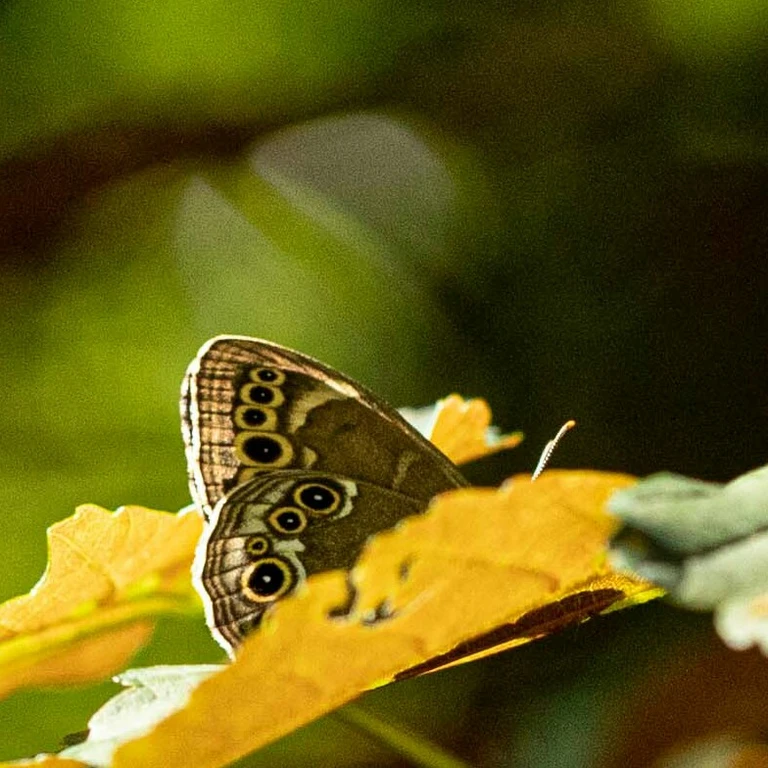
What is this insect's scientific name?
Lopinga achine (also Pararge achine)
